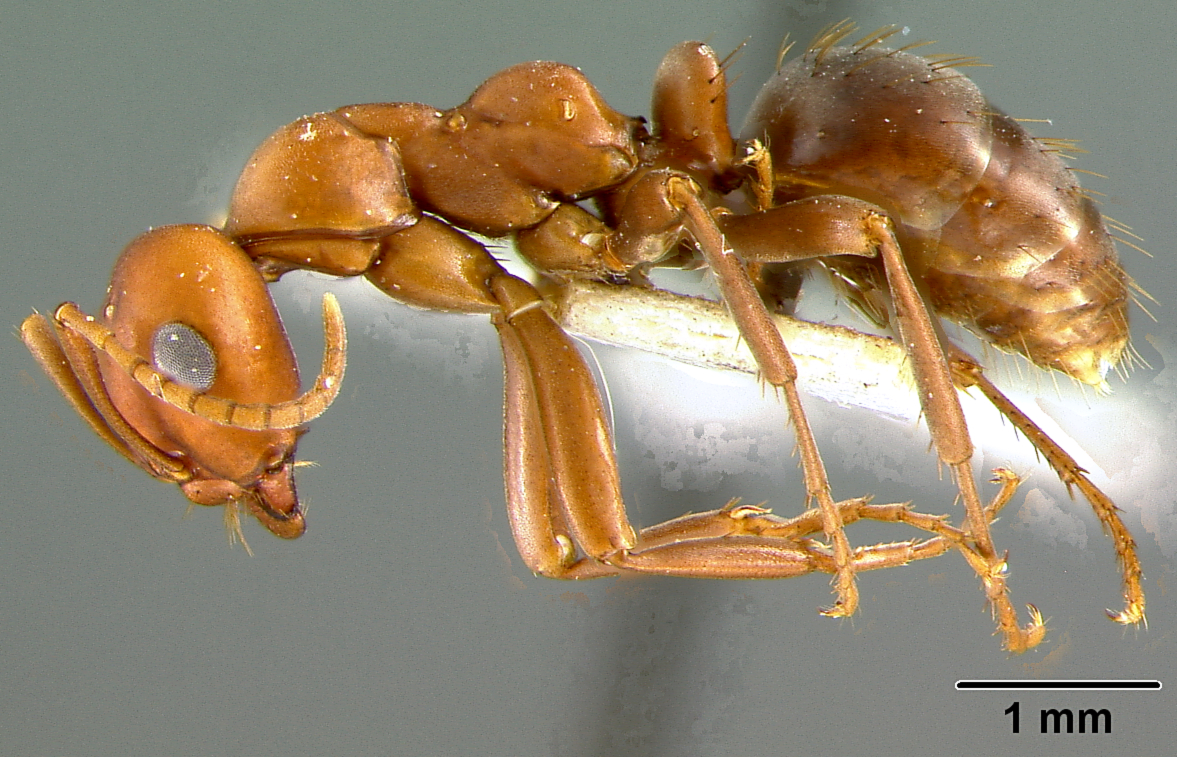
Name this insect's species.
Polyergus rufescens
